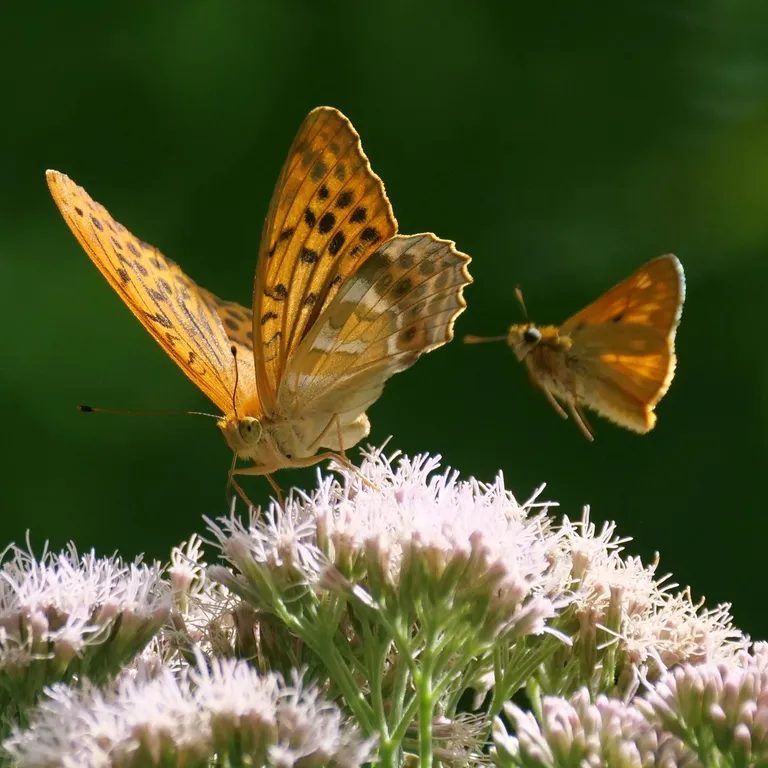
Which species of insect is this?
Argynnis paphia
